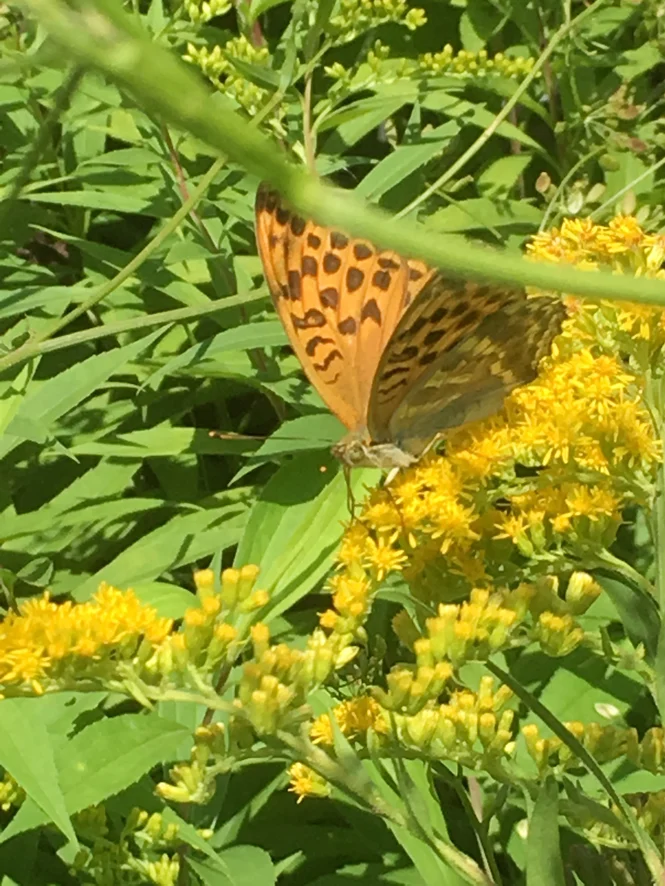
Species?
Argynnis paphia
